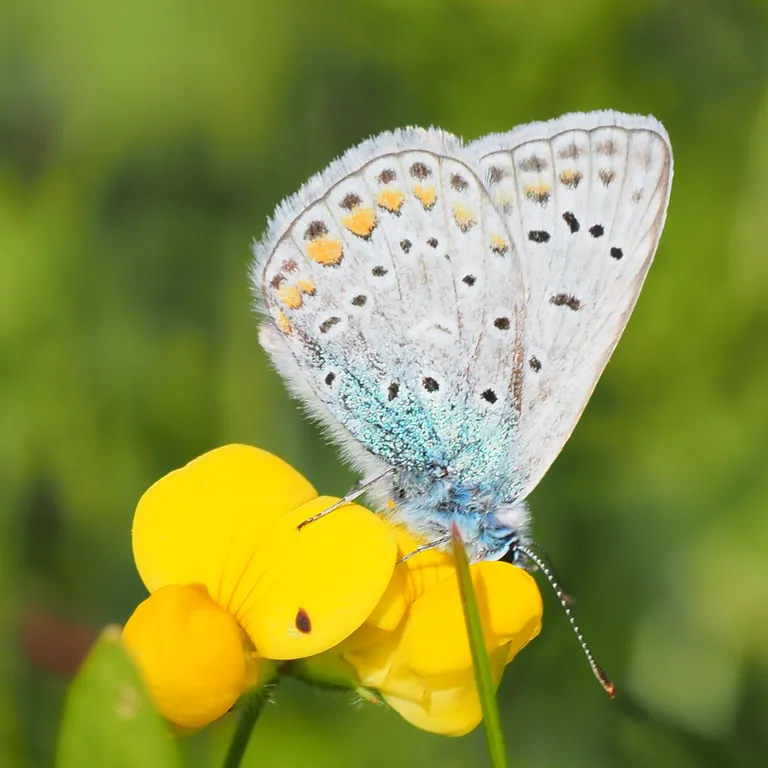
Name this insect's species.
Polyommatus icarus
